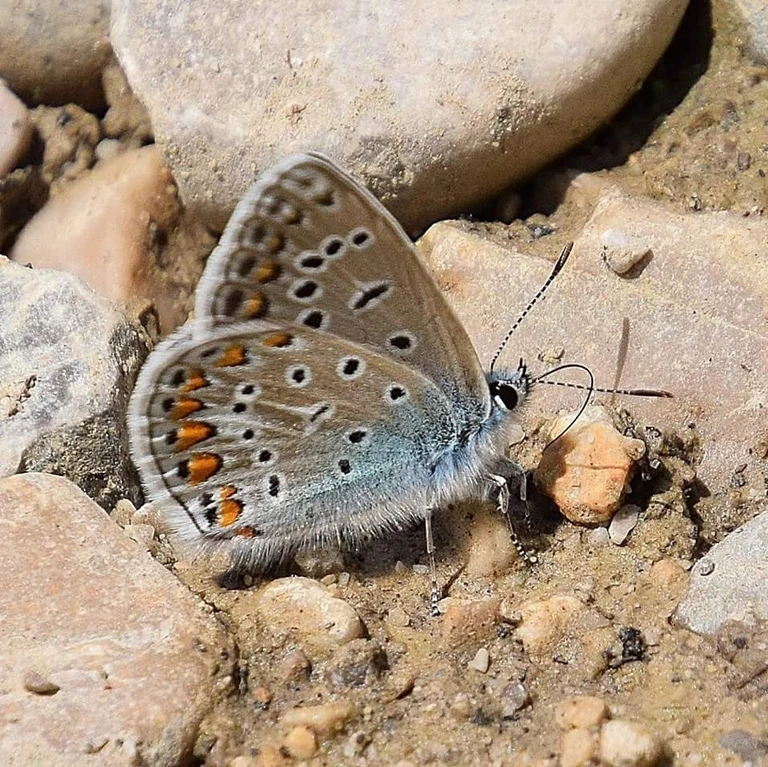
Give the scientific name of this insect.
Polyommatus icarus
